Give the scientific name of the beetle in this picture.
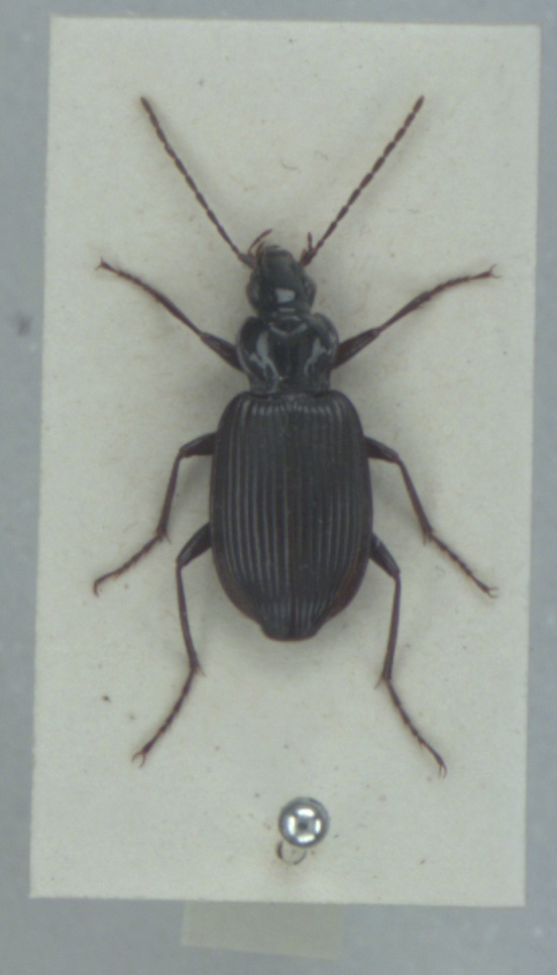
Platynus assimilis
